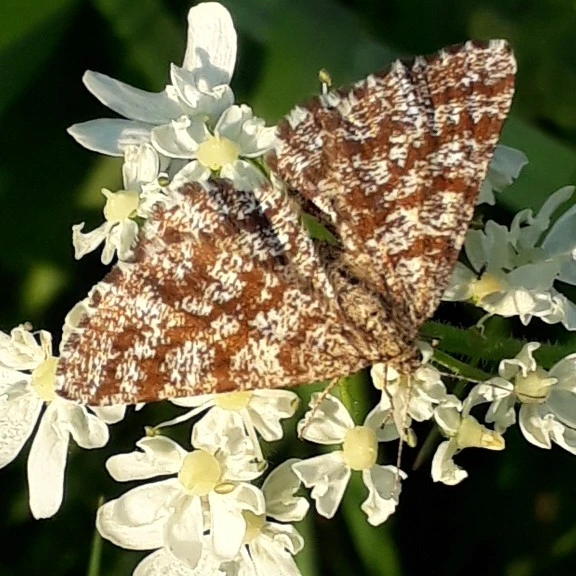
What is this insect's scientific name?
Ematurga atomaria
